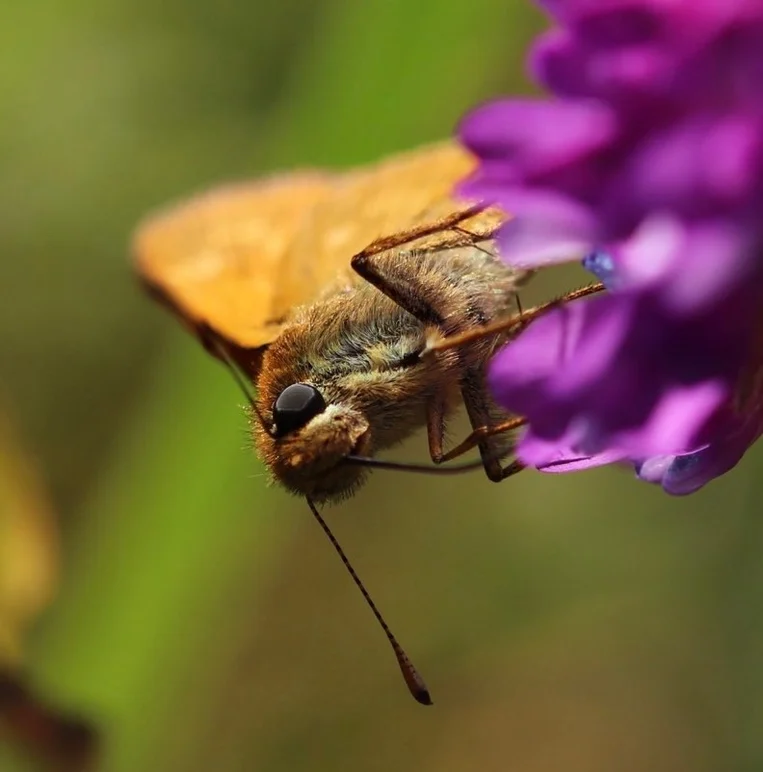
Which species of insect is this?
Ochlodes sylvanus (also Ochlodes venata)
